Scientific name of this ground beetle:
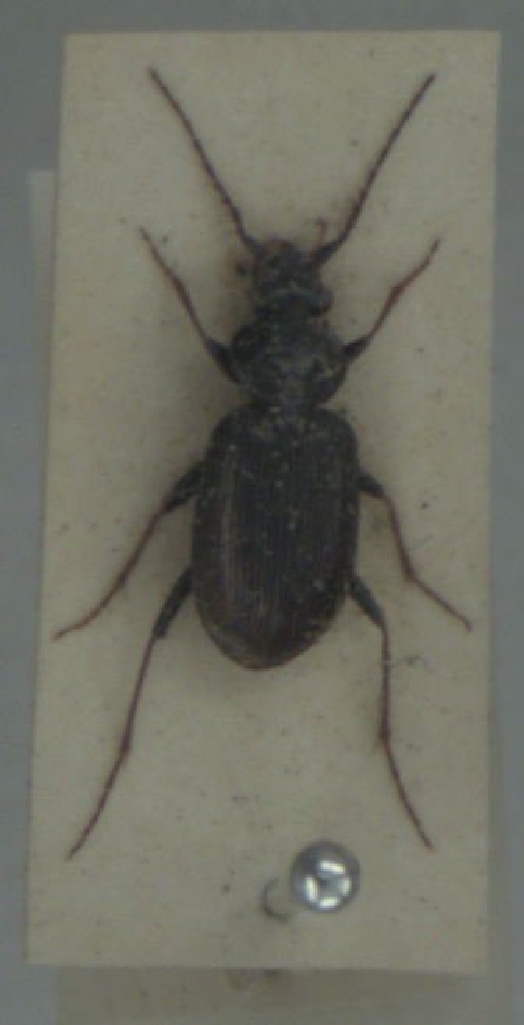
Loricera pilicornis
